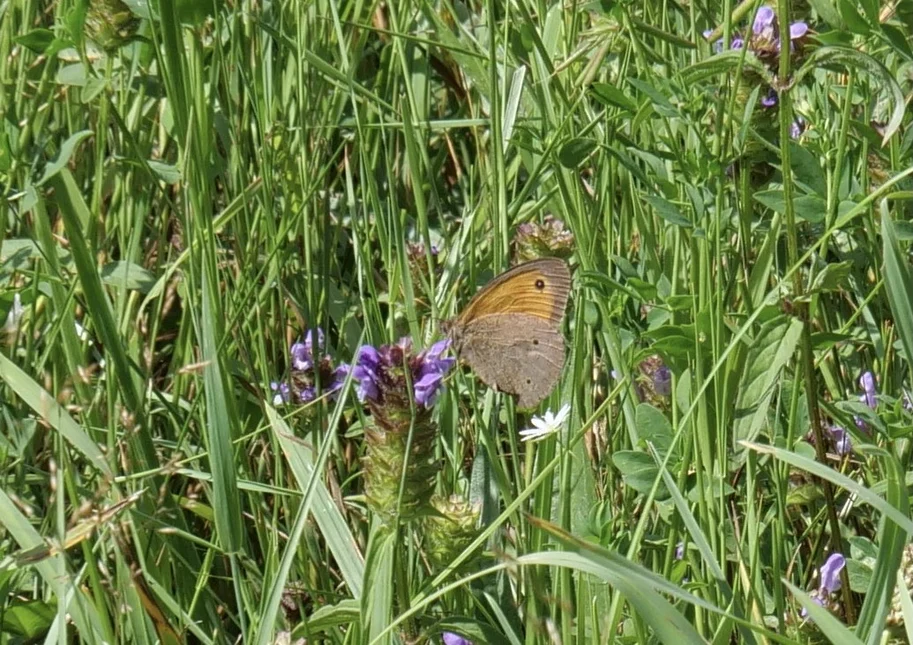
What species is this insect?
Maniola jurtina
